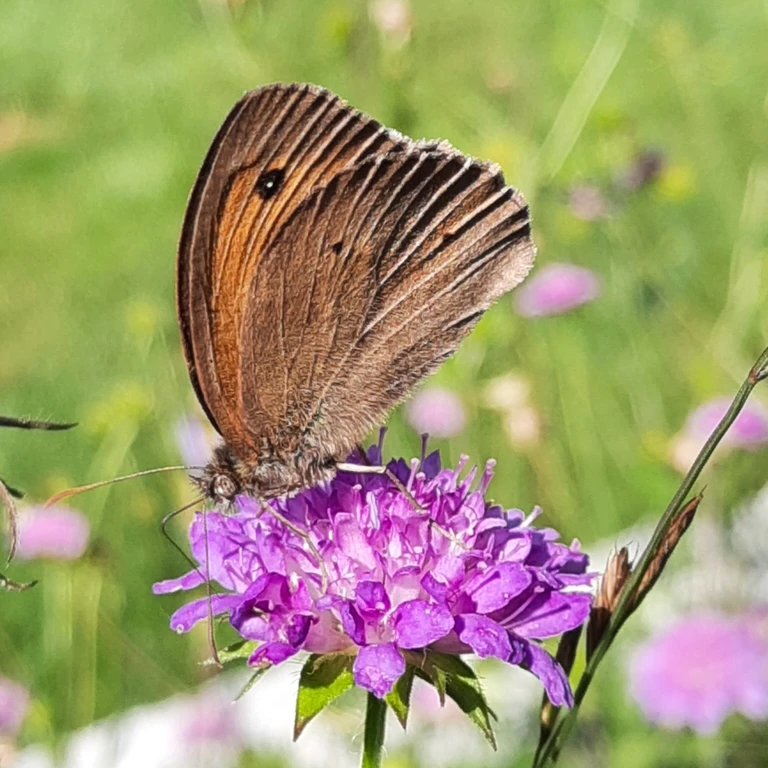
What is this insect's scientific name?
Maniola jurtina
